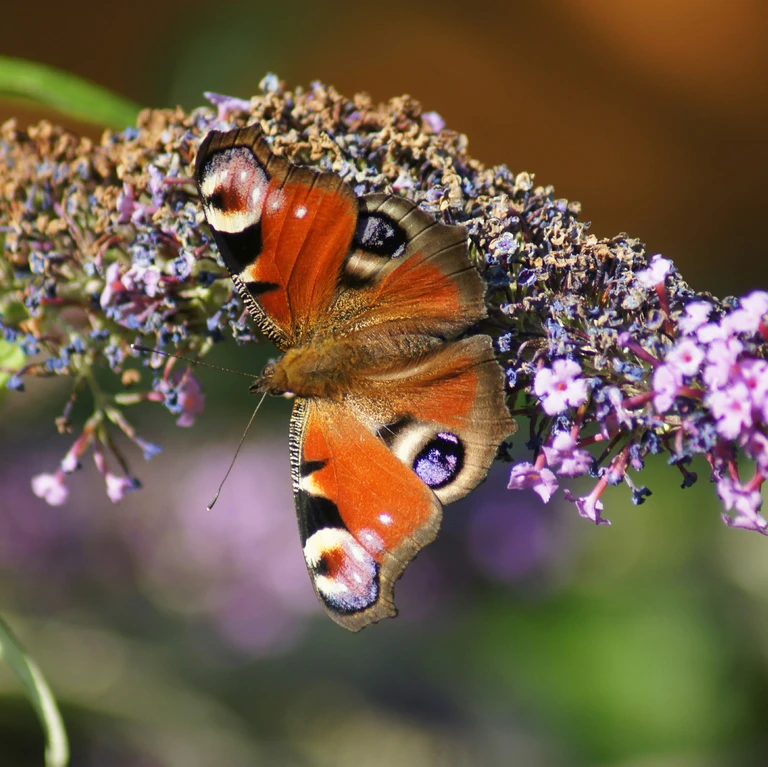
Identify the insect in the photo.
Aglais io
